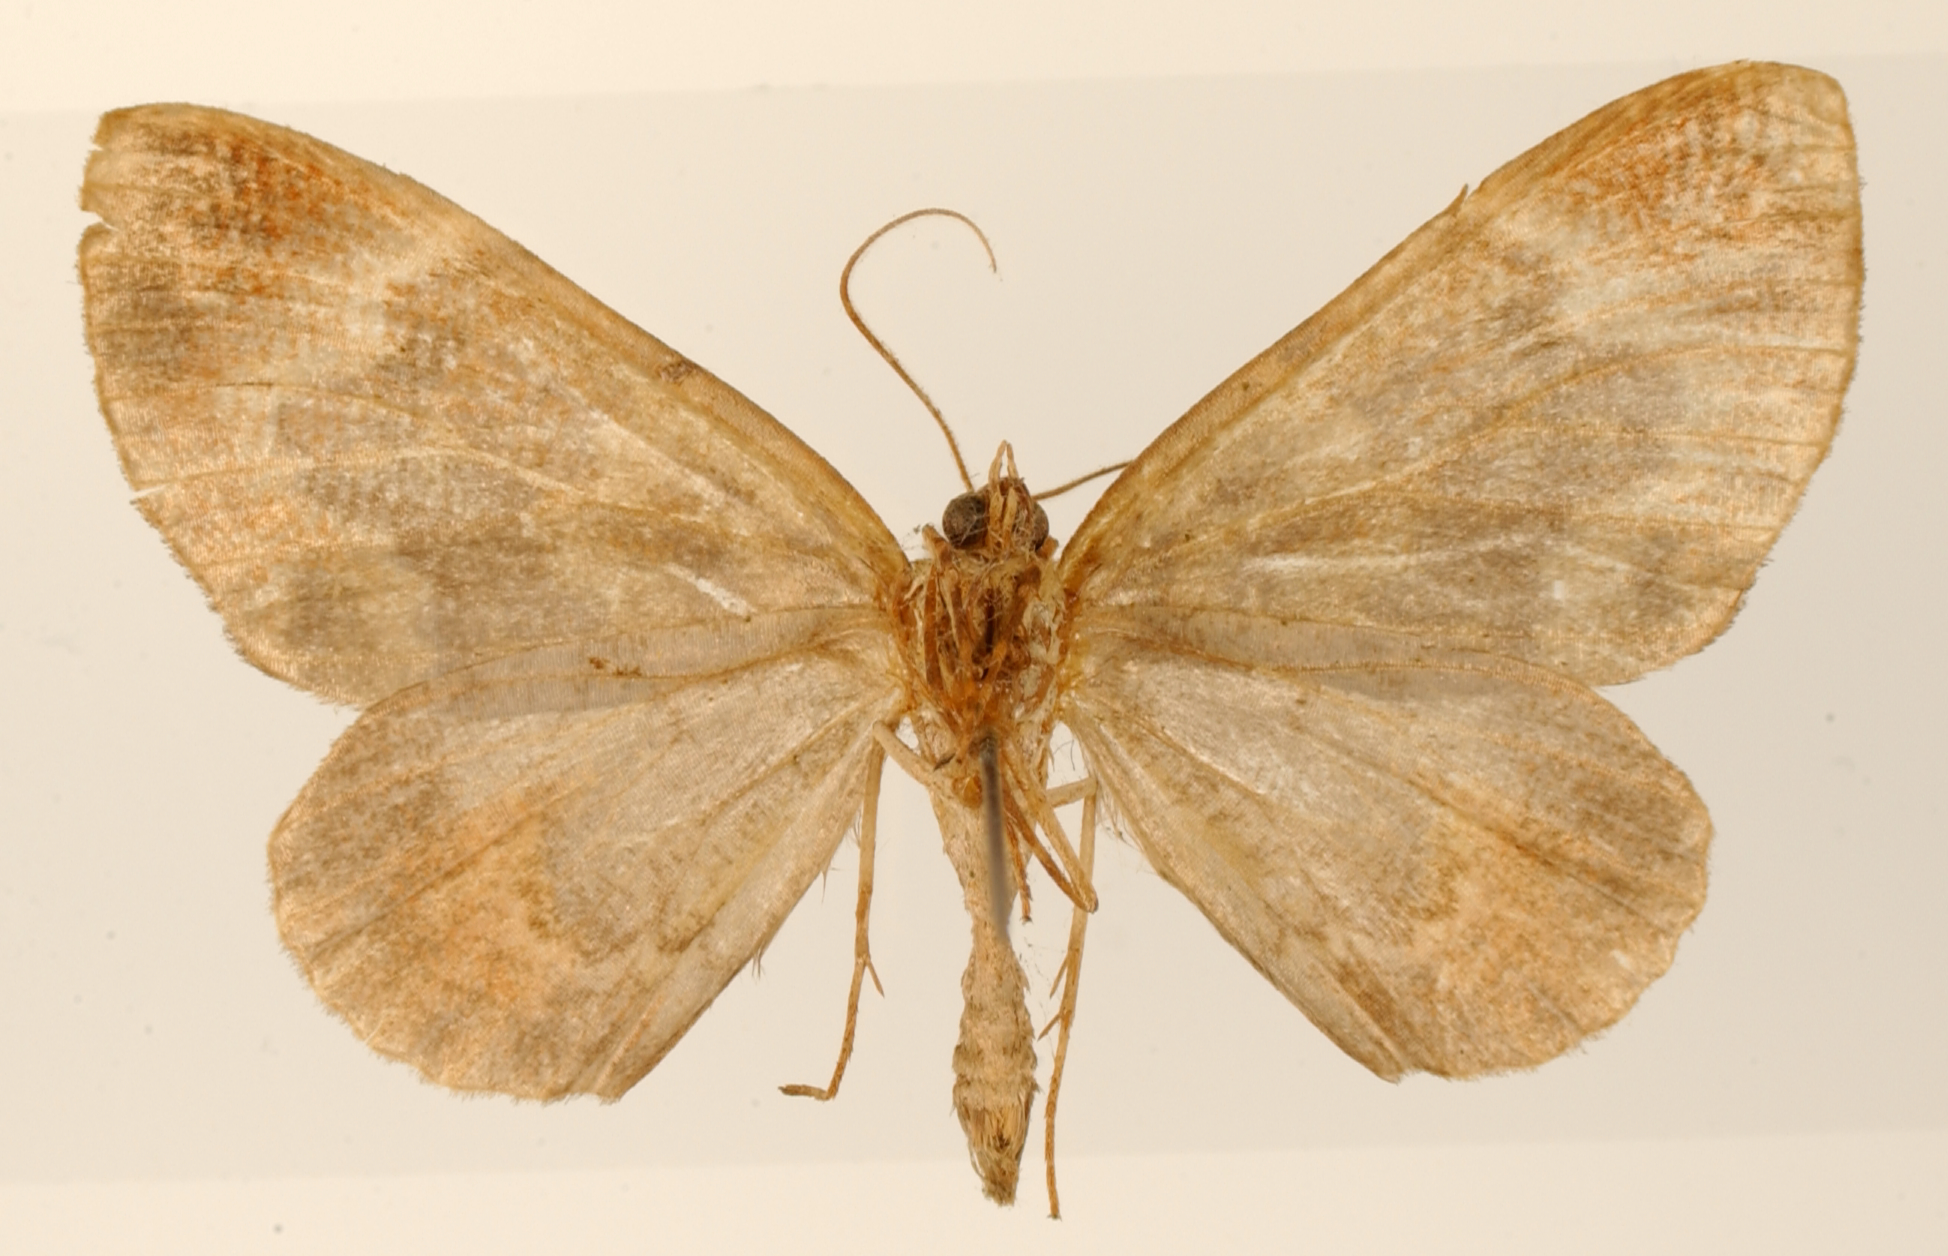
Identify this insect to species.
Cidaria selika
